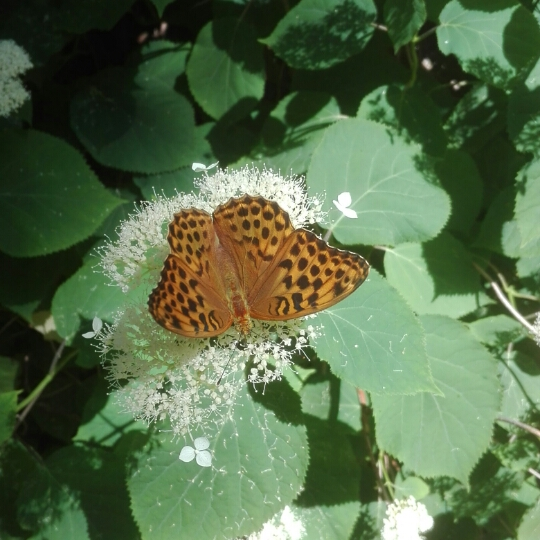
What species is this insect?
Argynnis paphia
